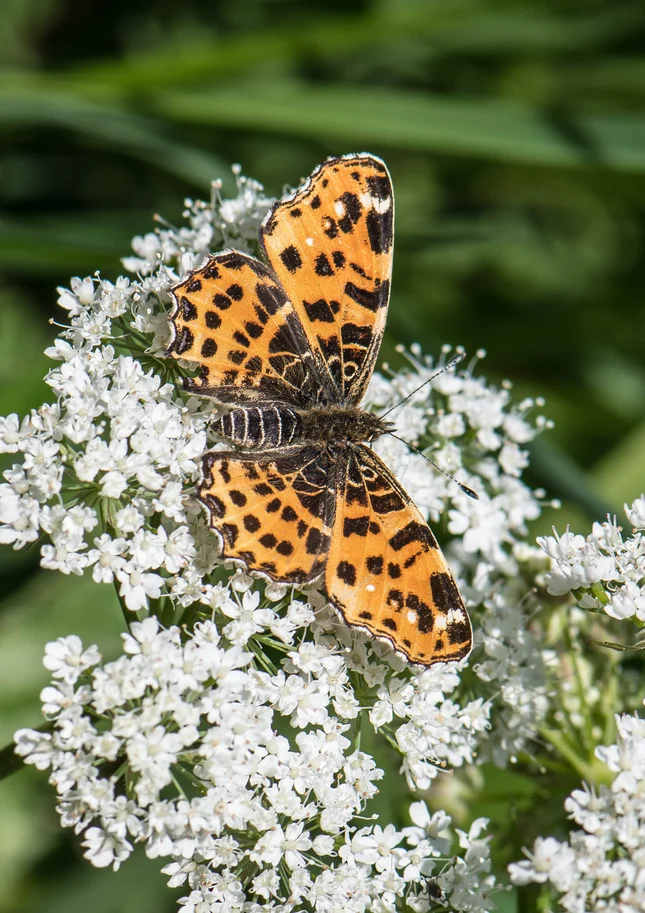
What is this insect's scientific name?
Araschnia levana
